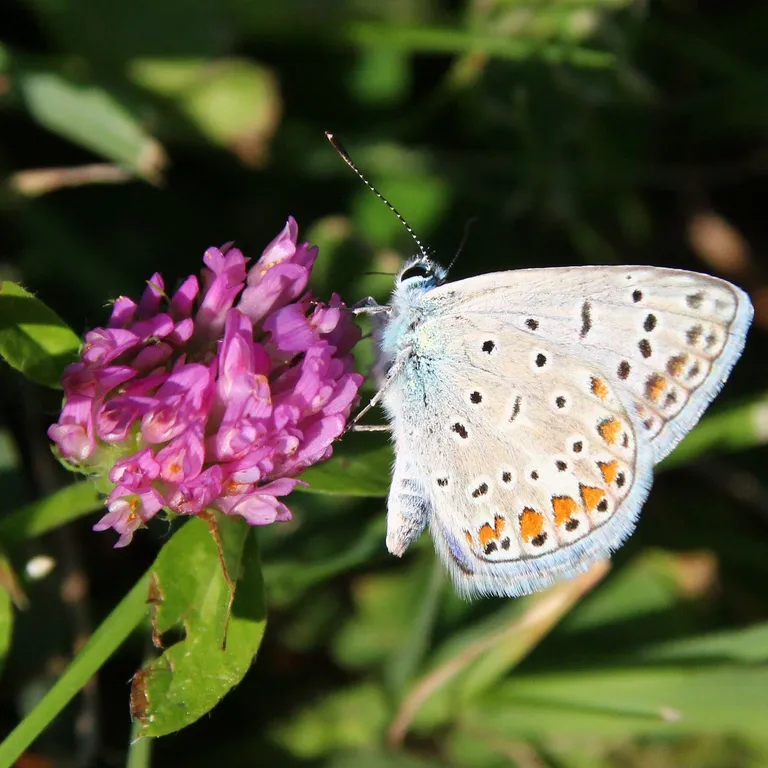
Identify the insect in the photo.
Polyommatus icarus
